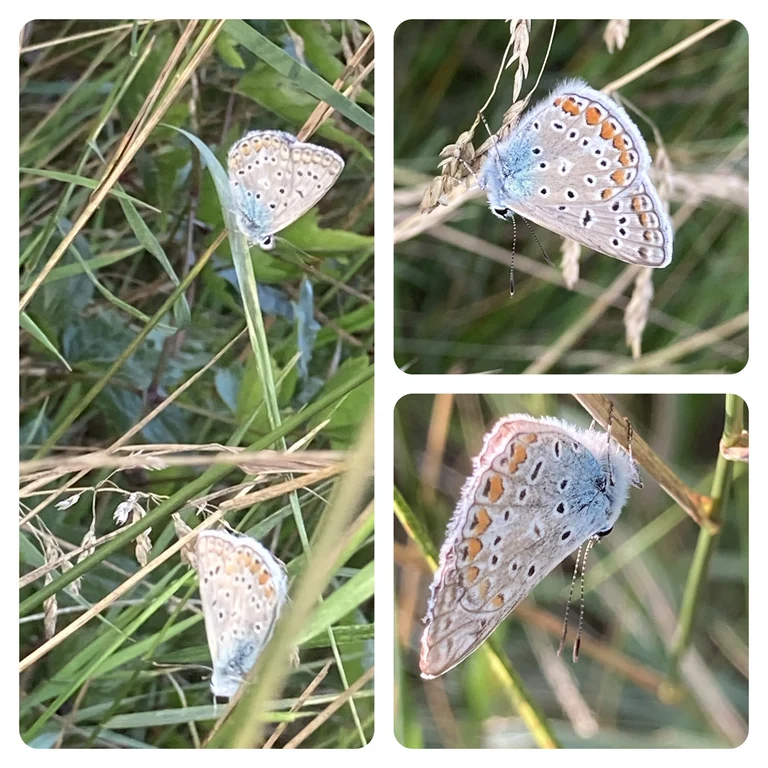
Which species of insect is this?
Polyommatus icarus
